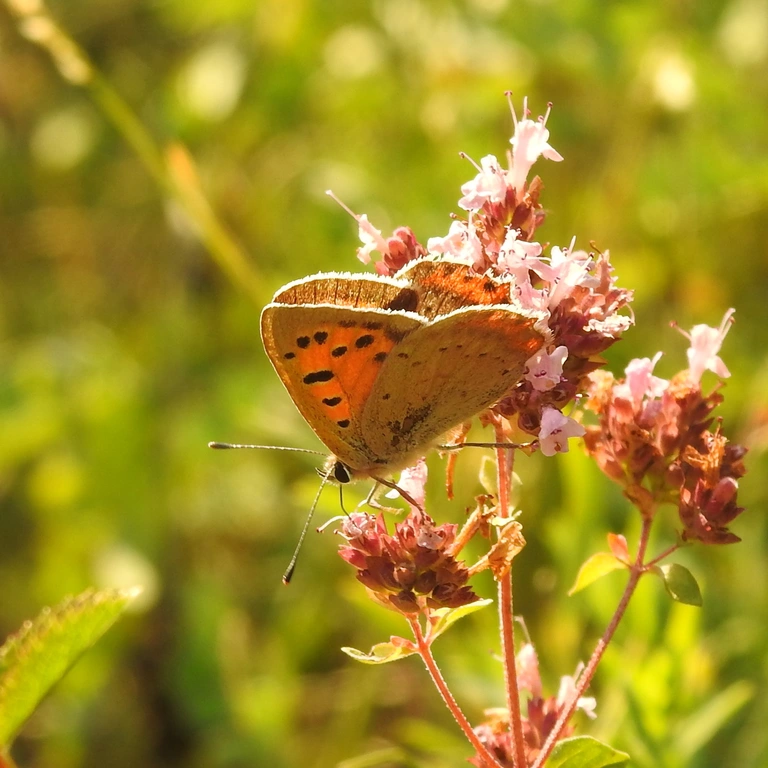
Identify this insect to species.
Lycaena phlaeas
